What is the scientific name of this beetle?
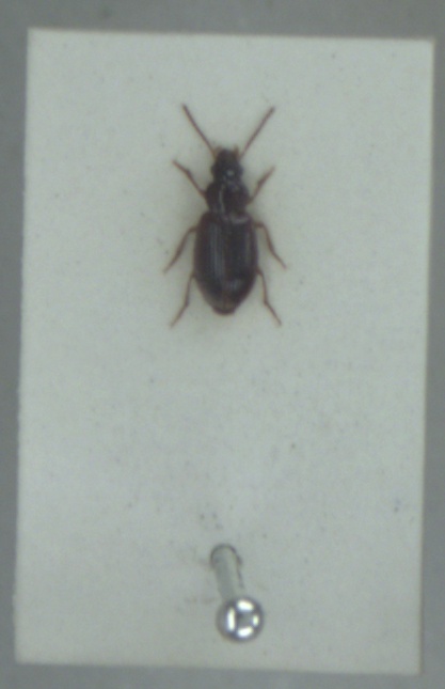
Bradycellus harpalinus
